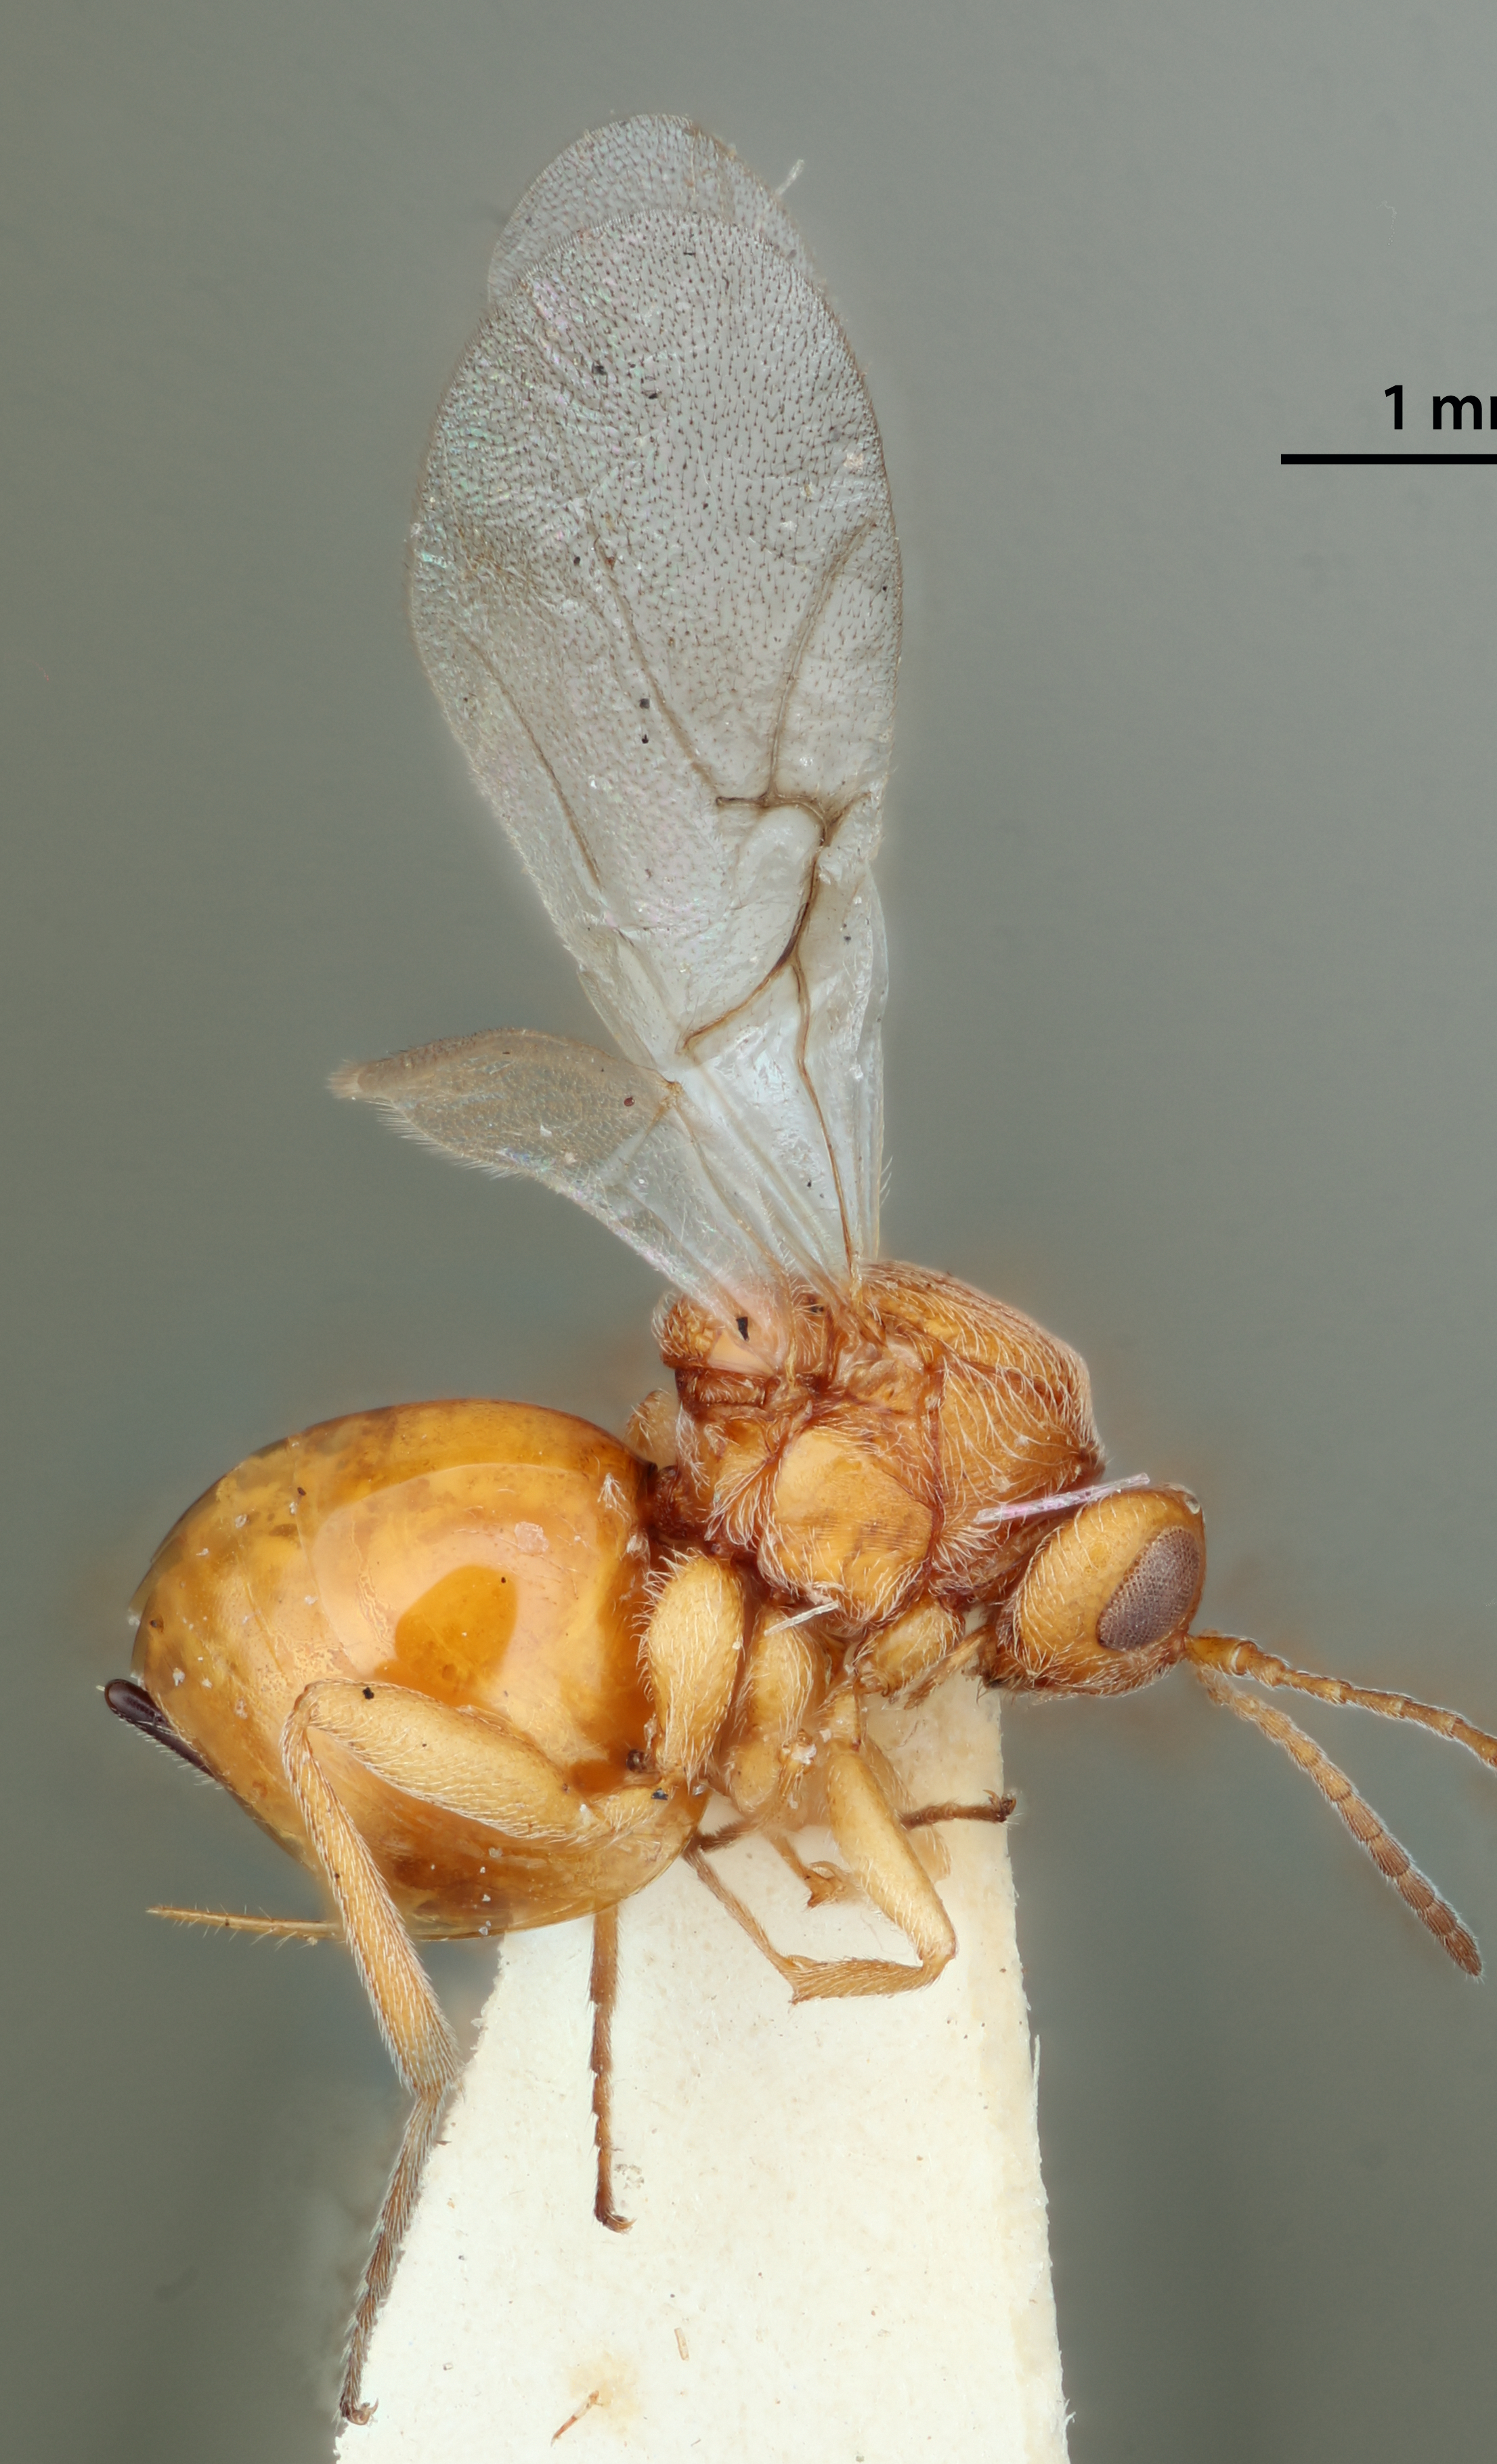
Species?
Andricus chico
